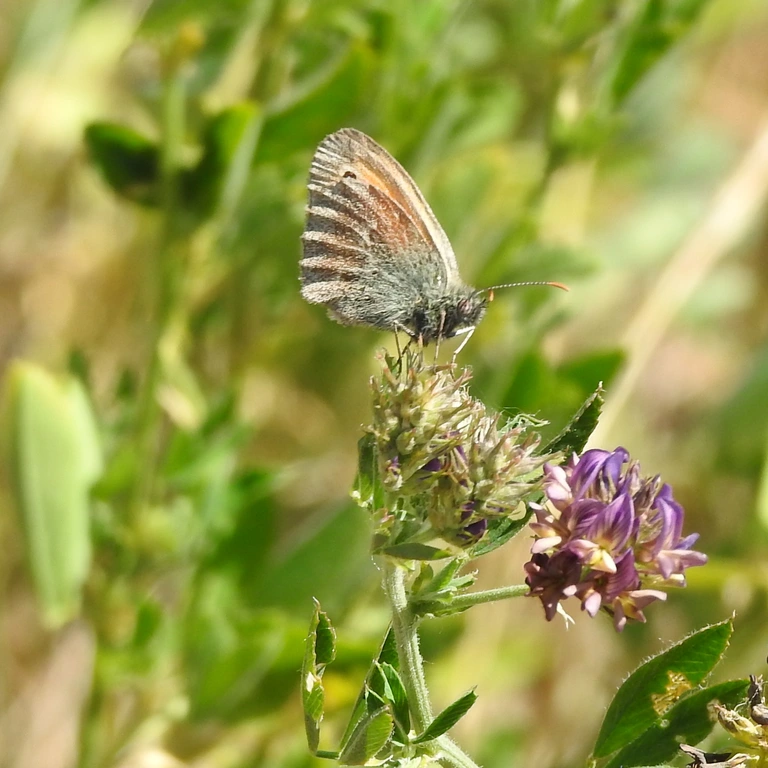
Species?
Coenonympha pamphilus
